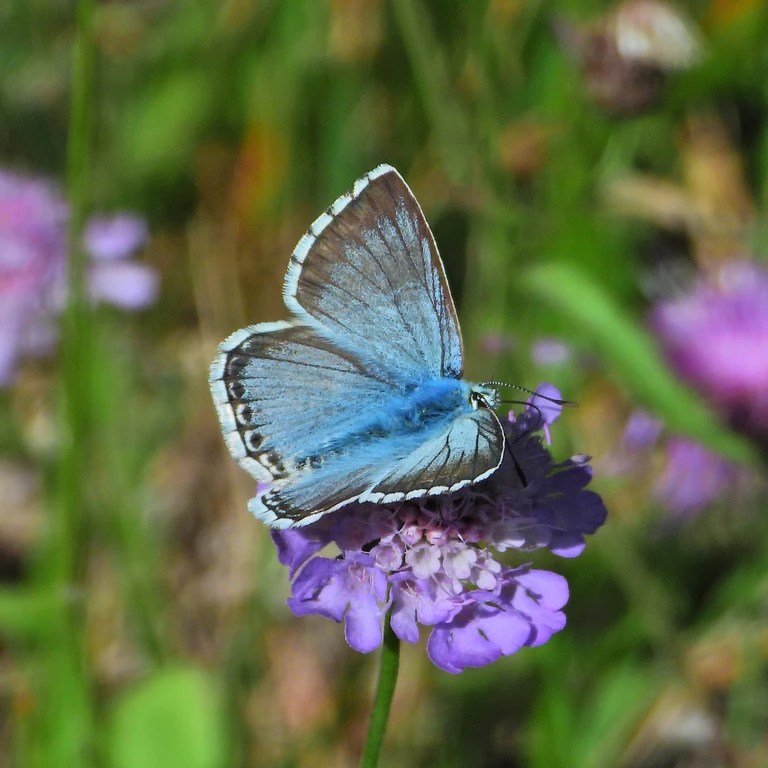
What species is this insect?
Lysandra coridon
